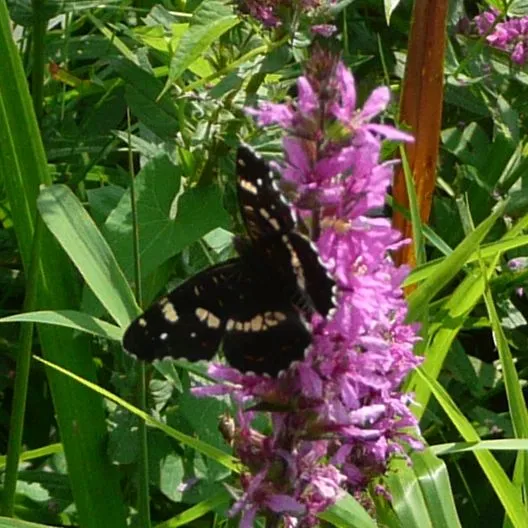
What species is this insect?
Araschnia levana
